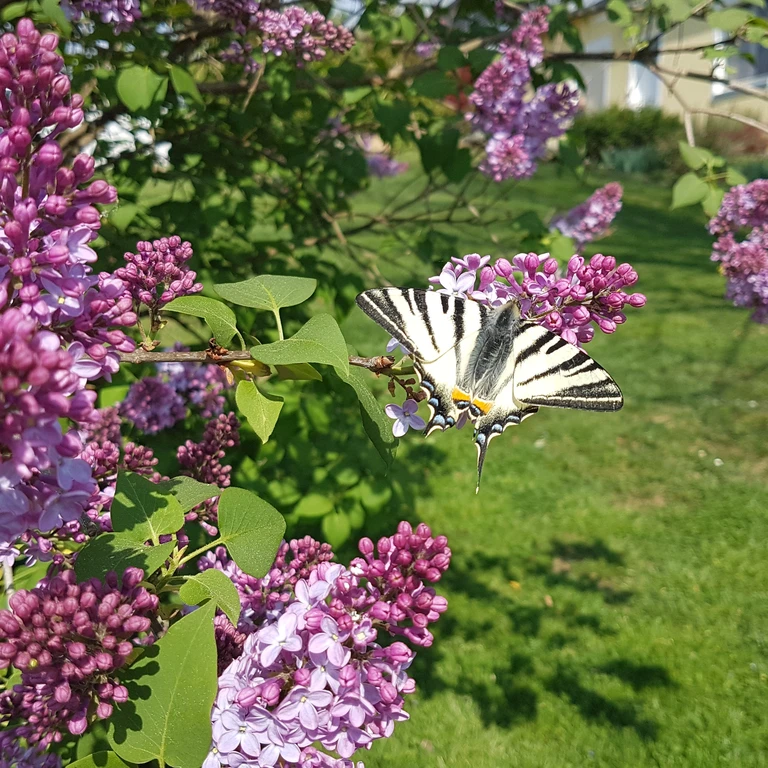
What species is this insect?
Iphiclides podalirius
